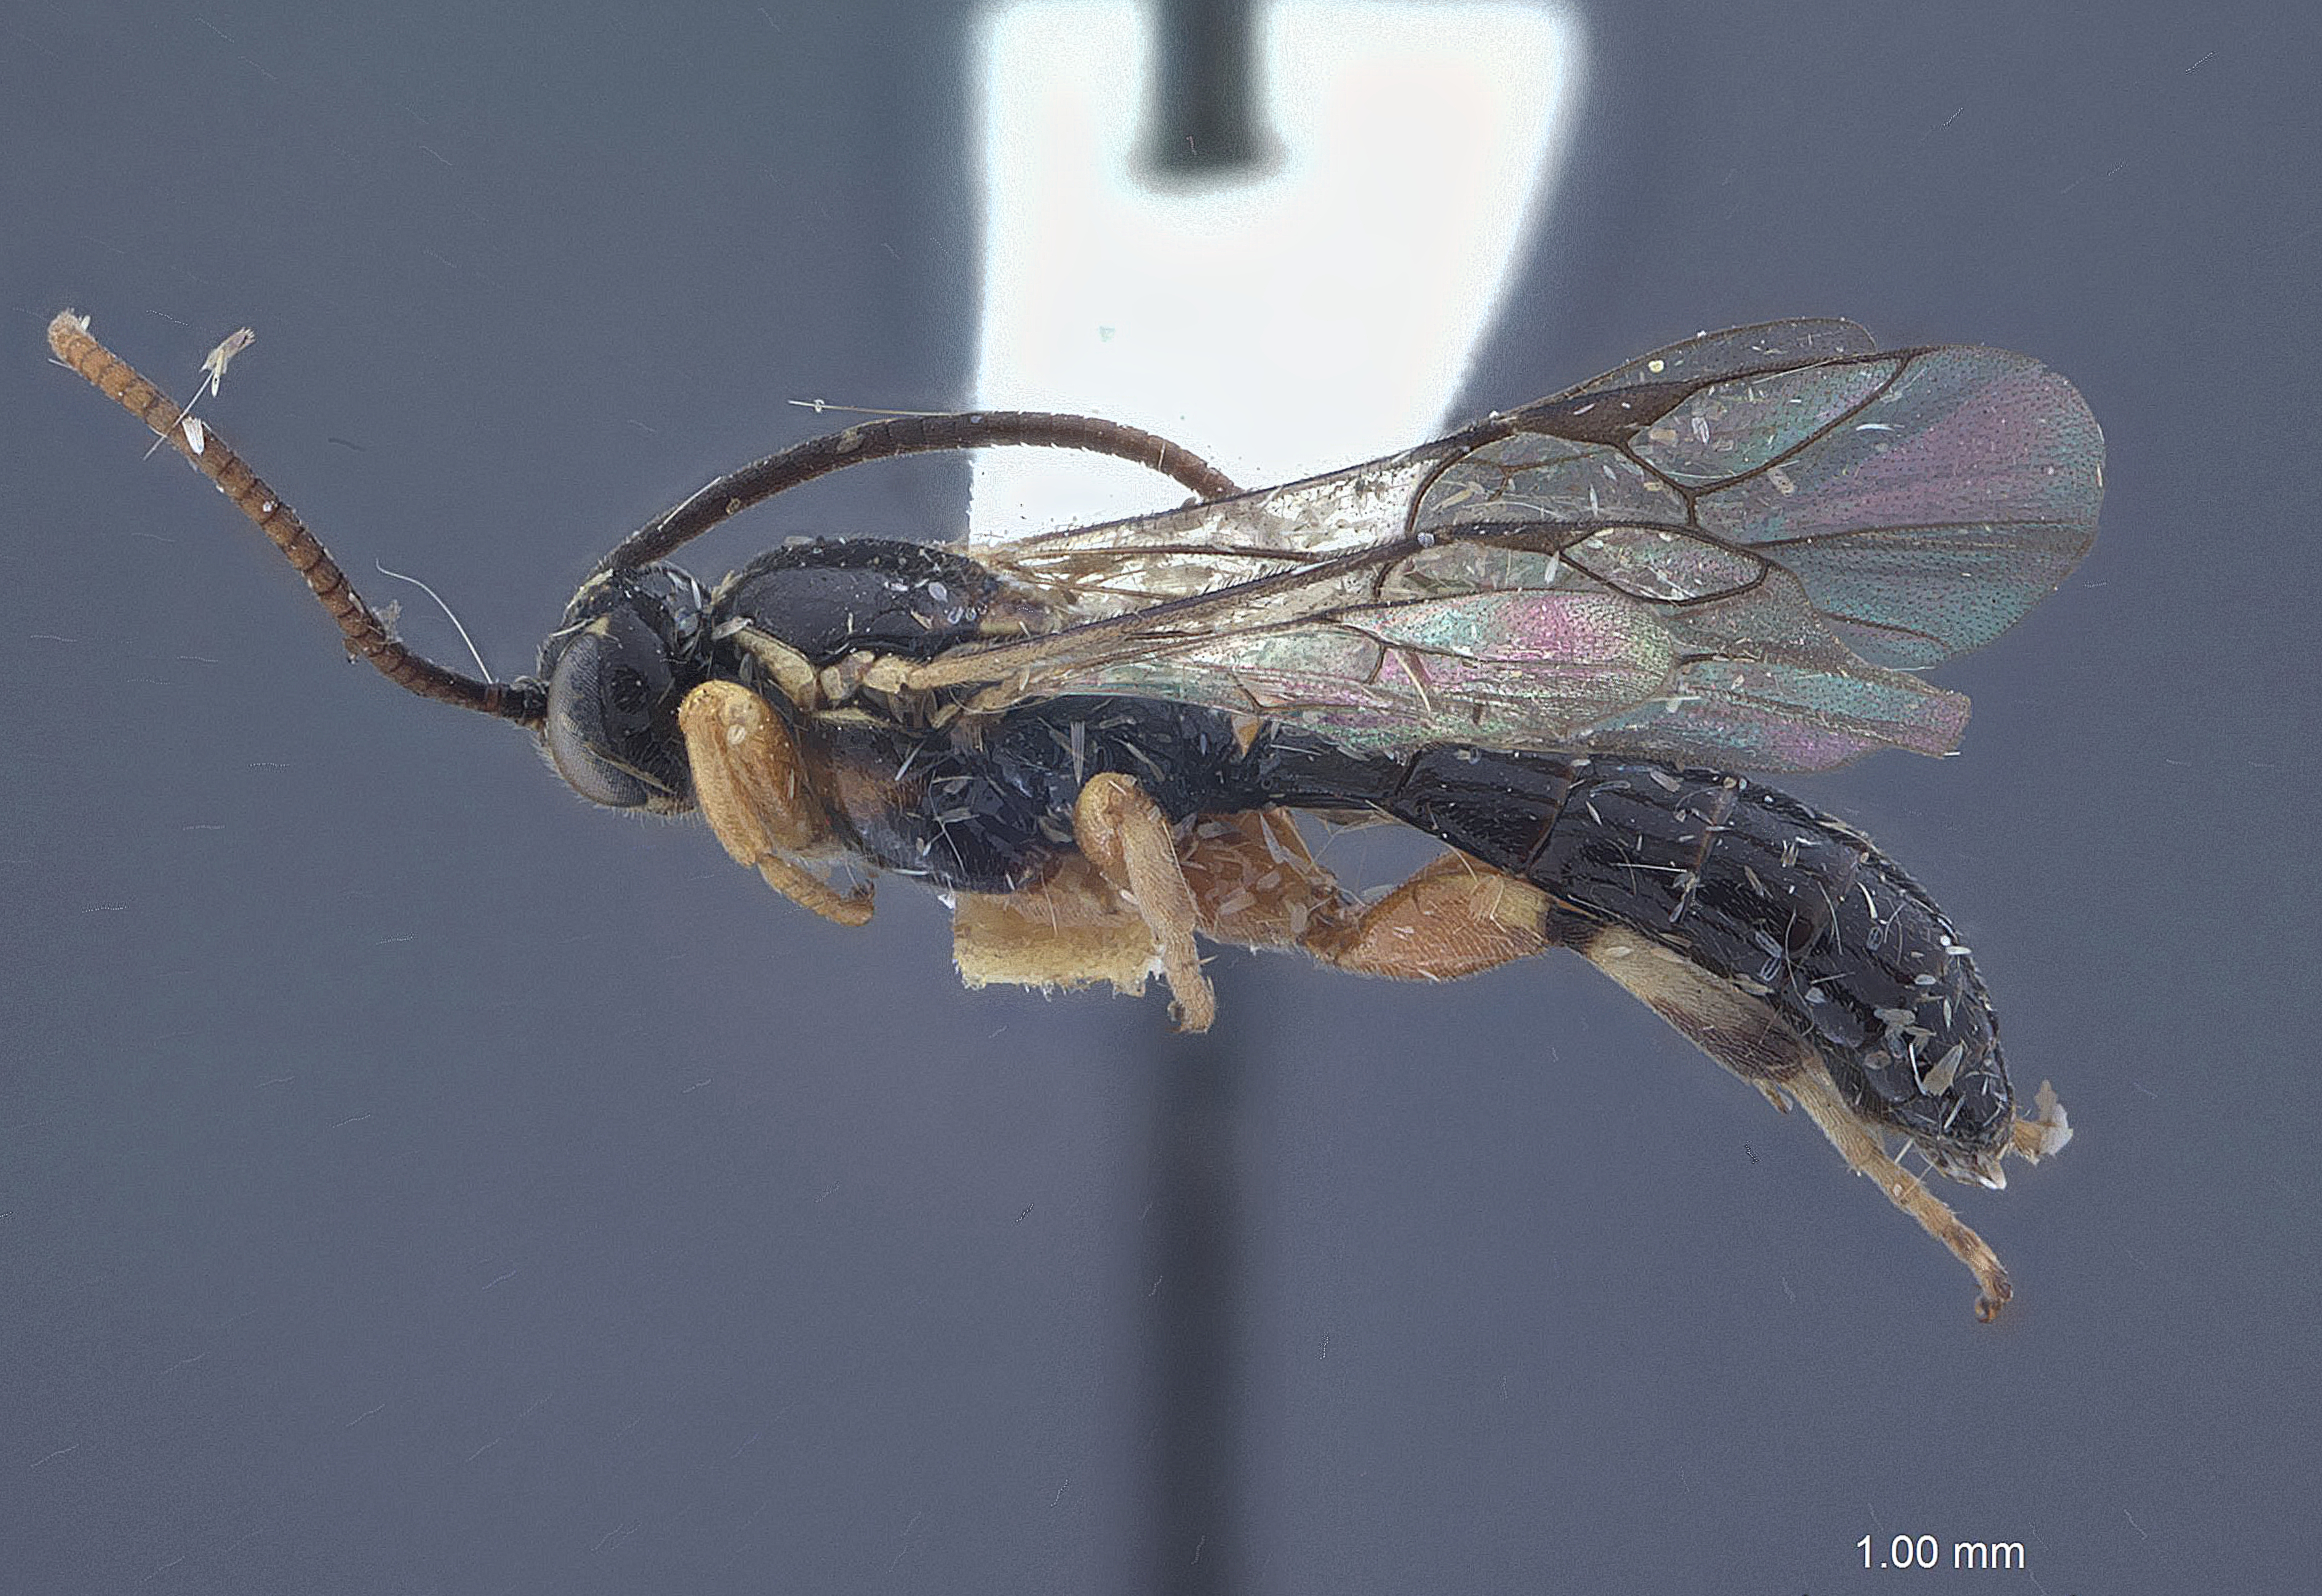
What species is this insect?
Exochus mesorufus
